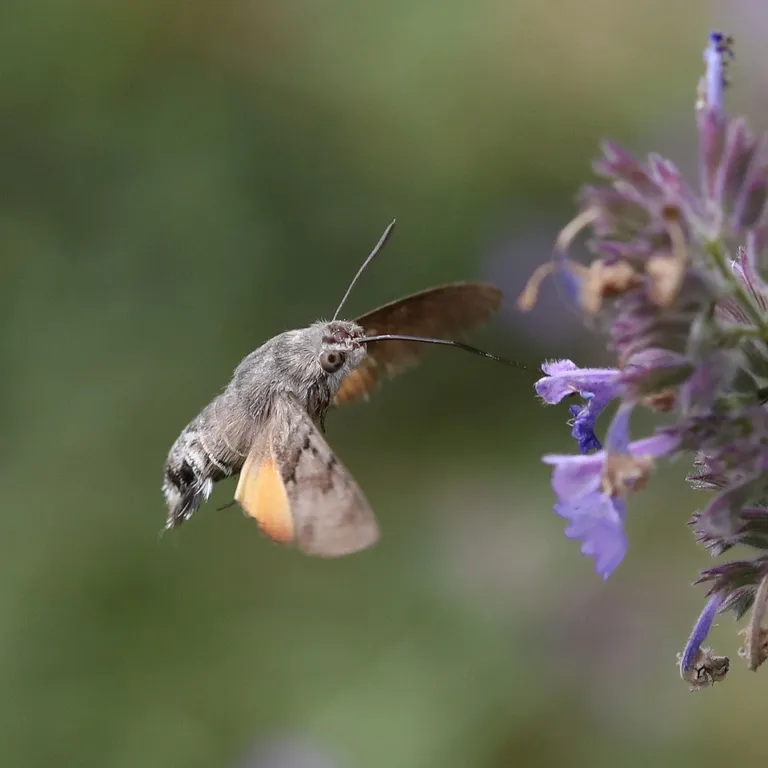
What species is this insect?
Macroglossum stellatarum
